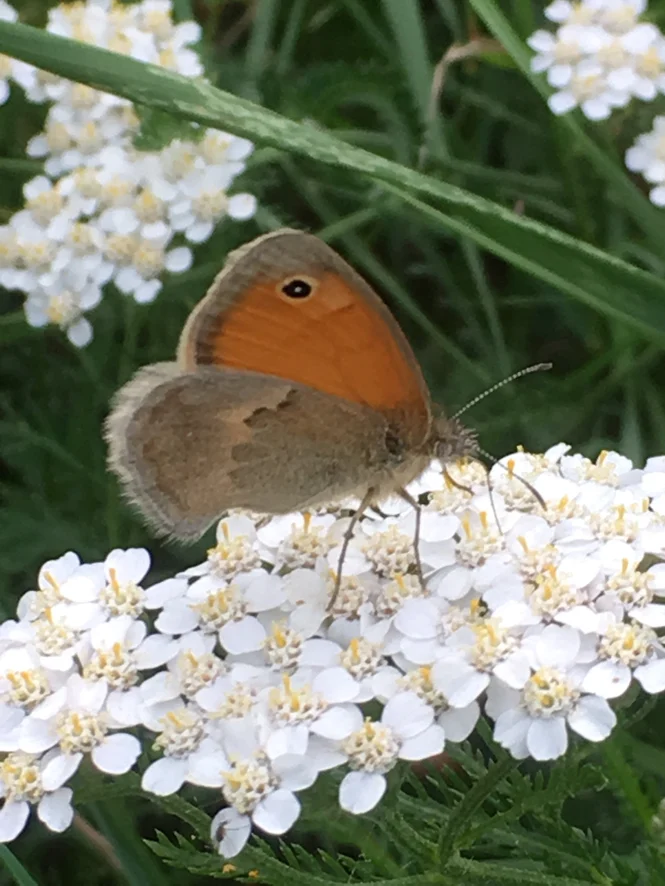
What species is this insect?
Coenonympha pamphilus
